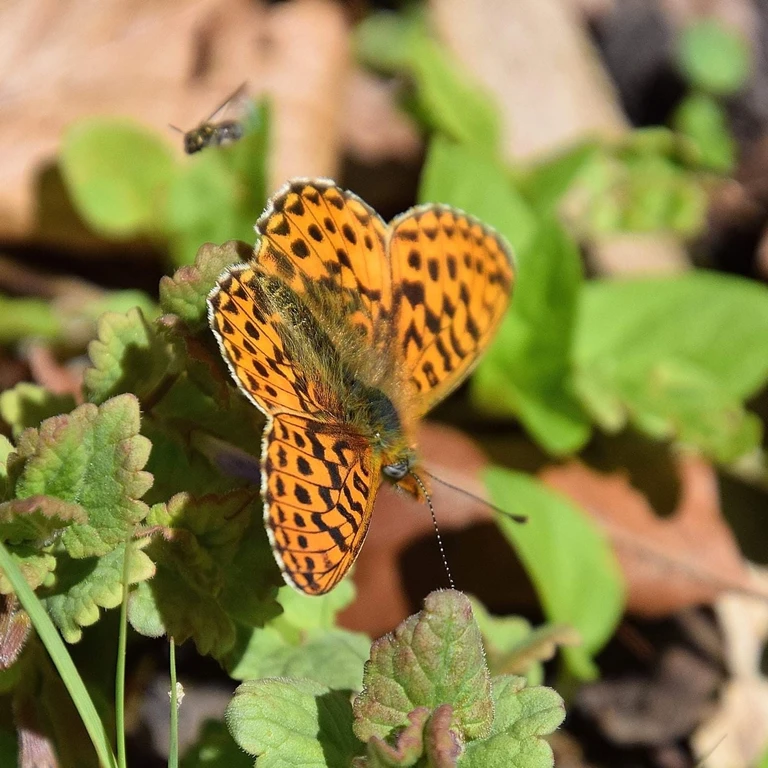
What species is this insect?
Boloria euphrosyne (also Clossiana euphrosyne)
